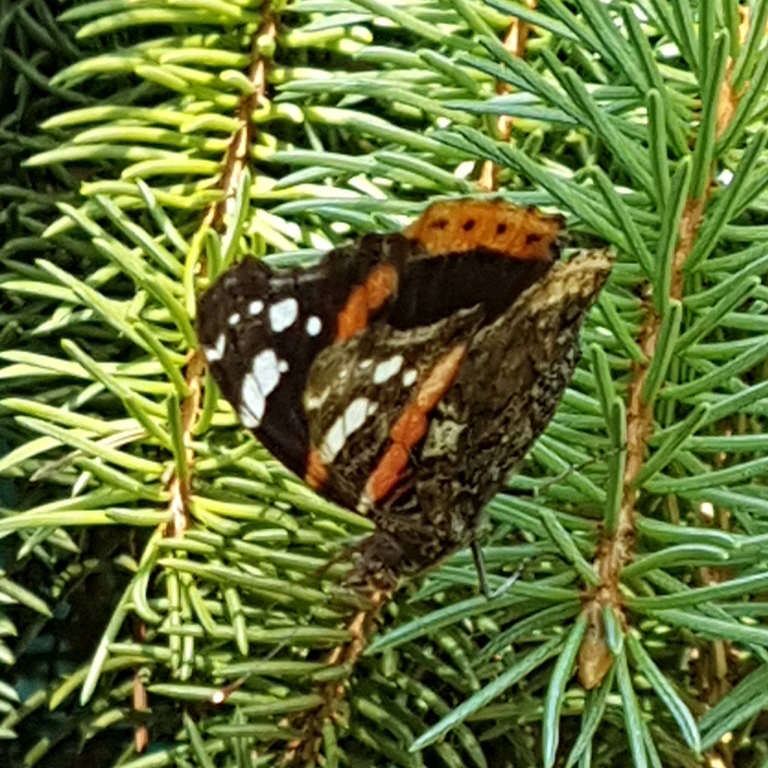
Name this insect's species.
Vanessa atalanta
